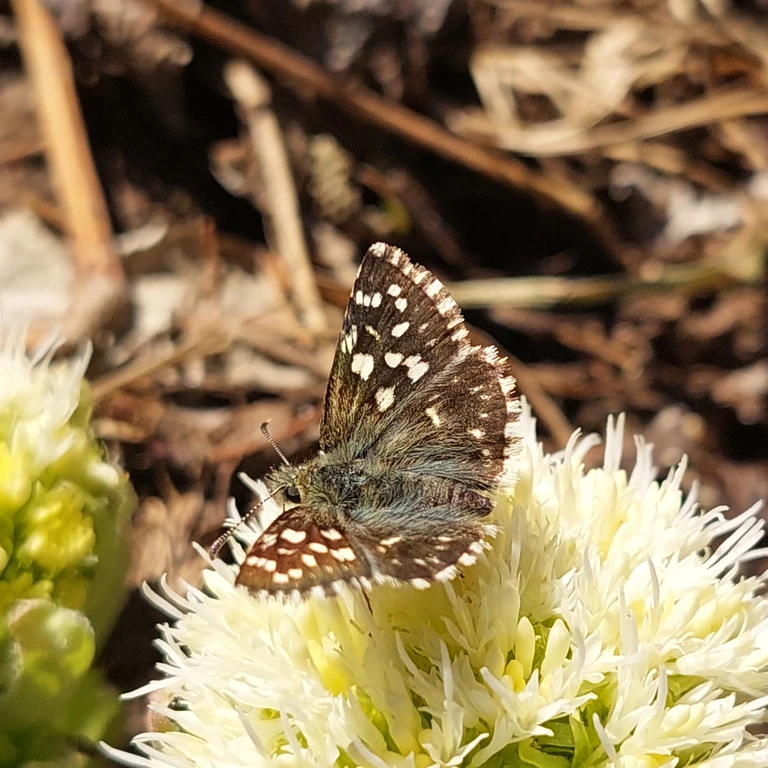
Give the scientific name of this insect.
Pyrgus malvae
